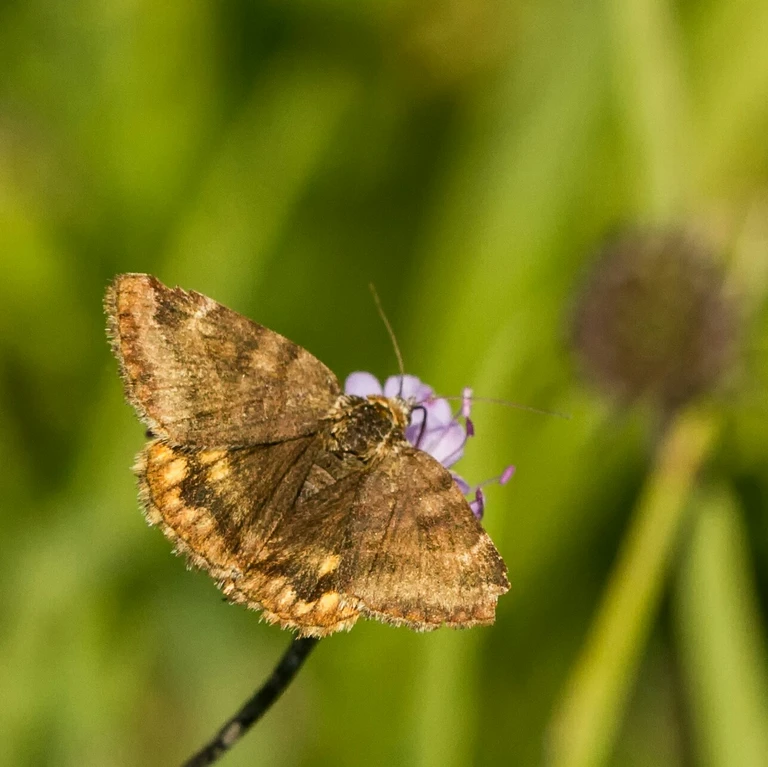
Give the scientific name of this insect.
Euclidia glyphica
